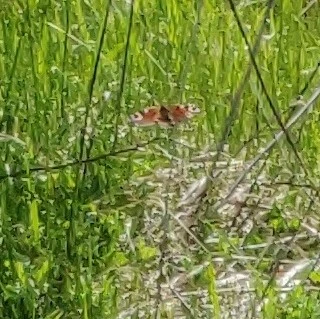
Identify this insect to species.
Aglais io
